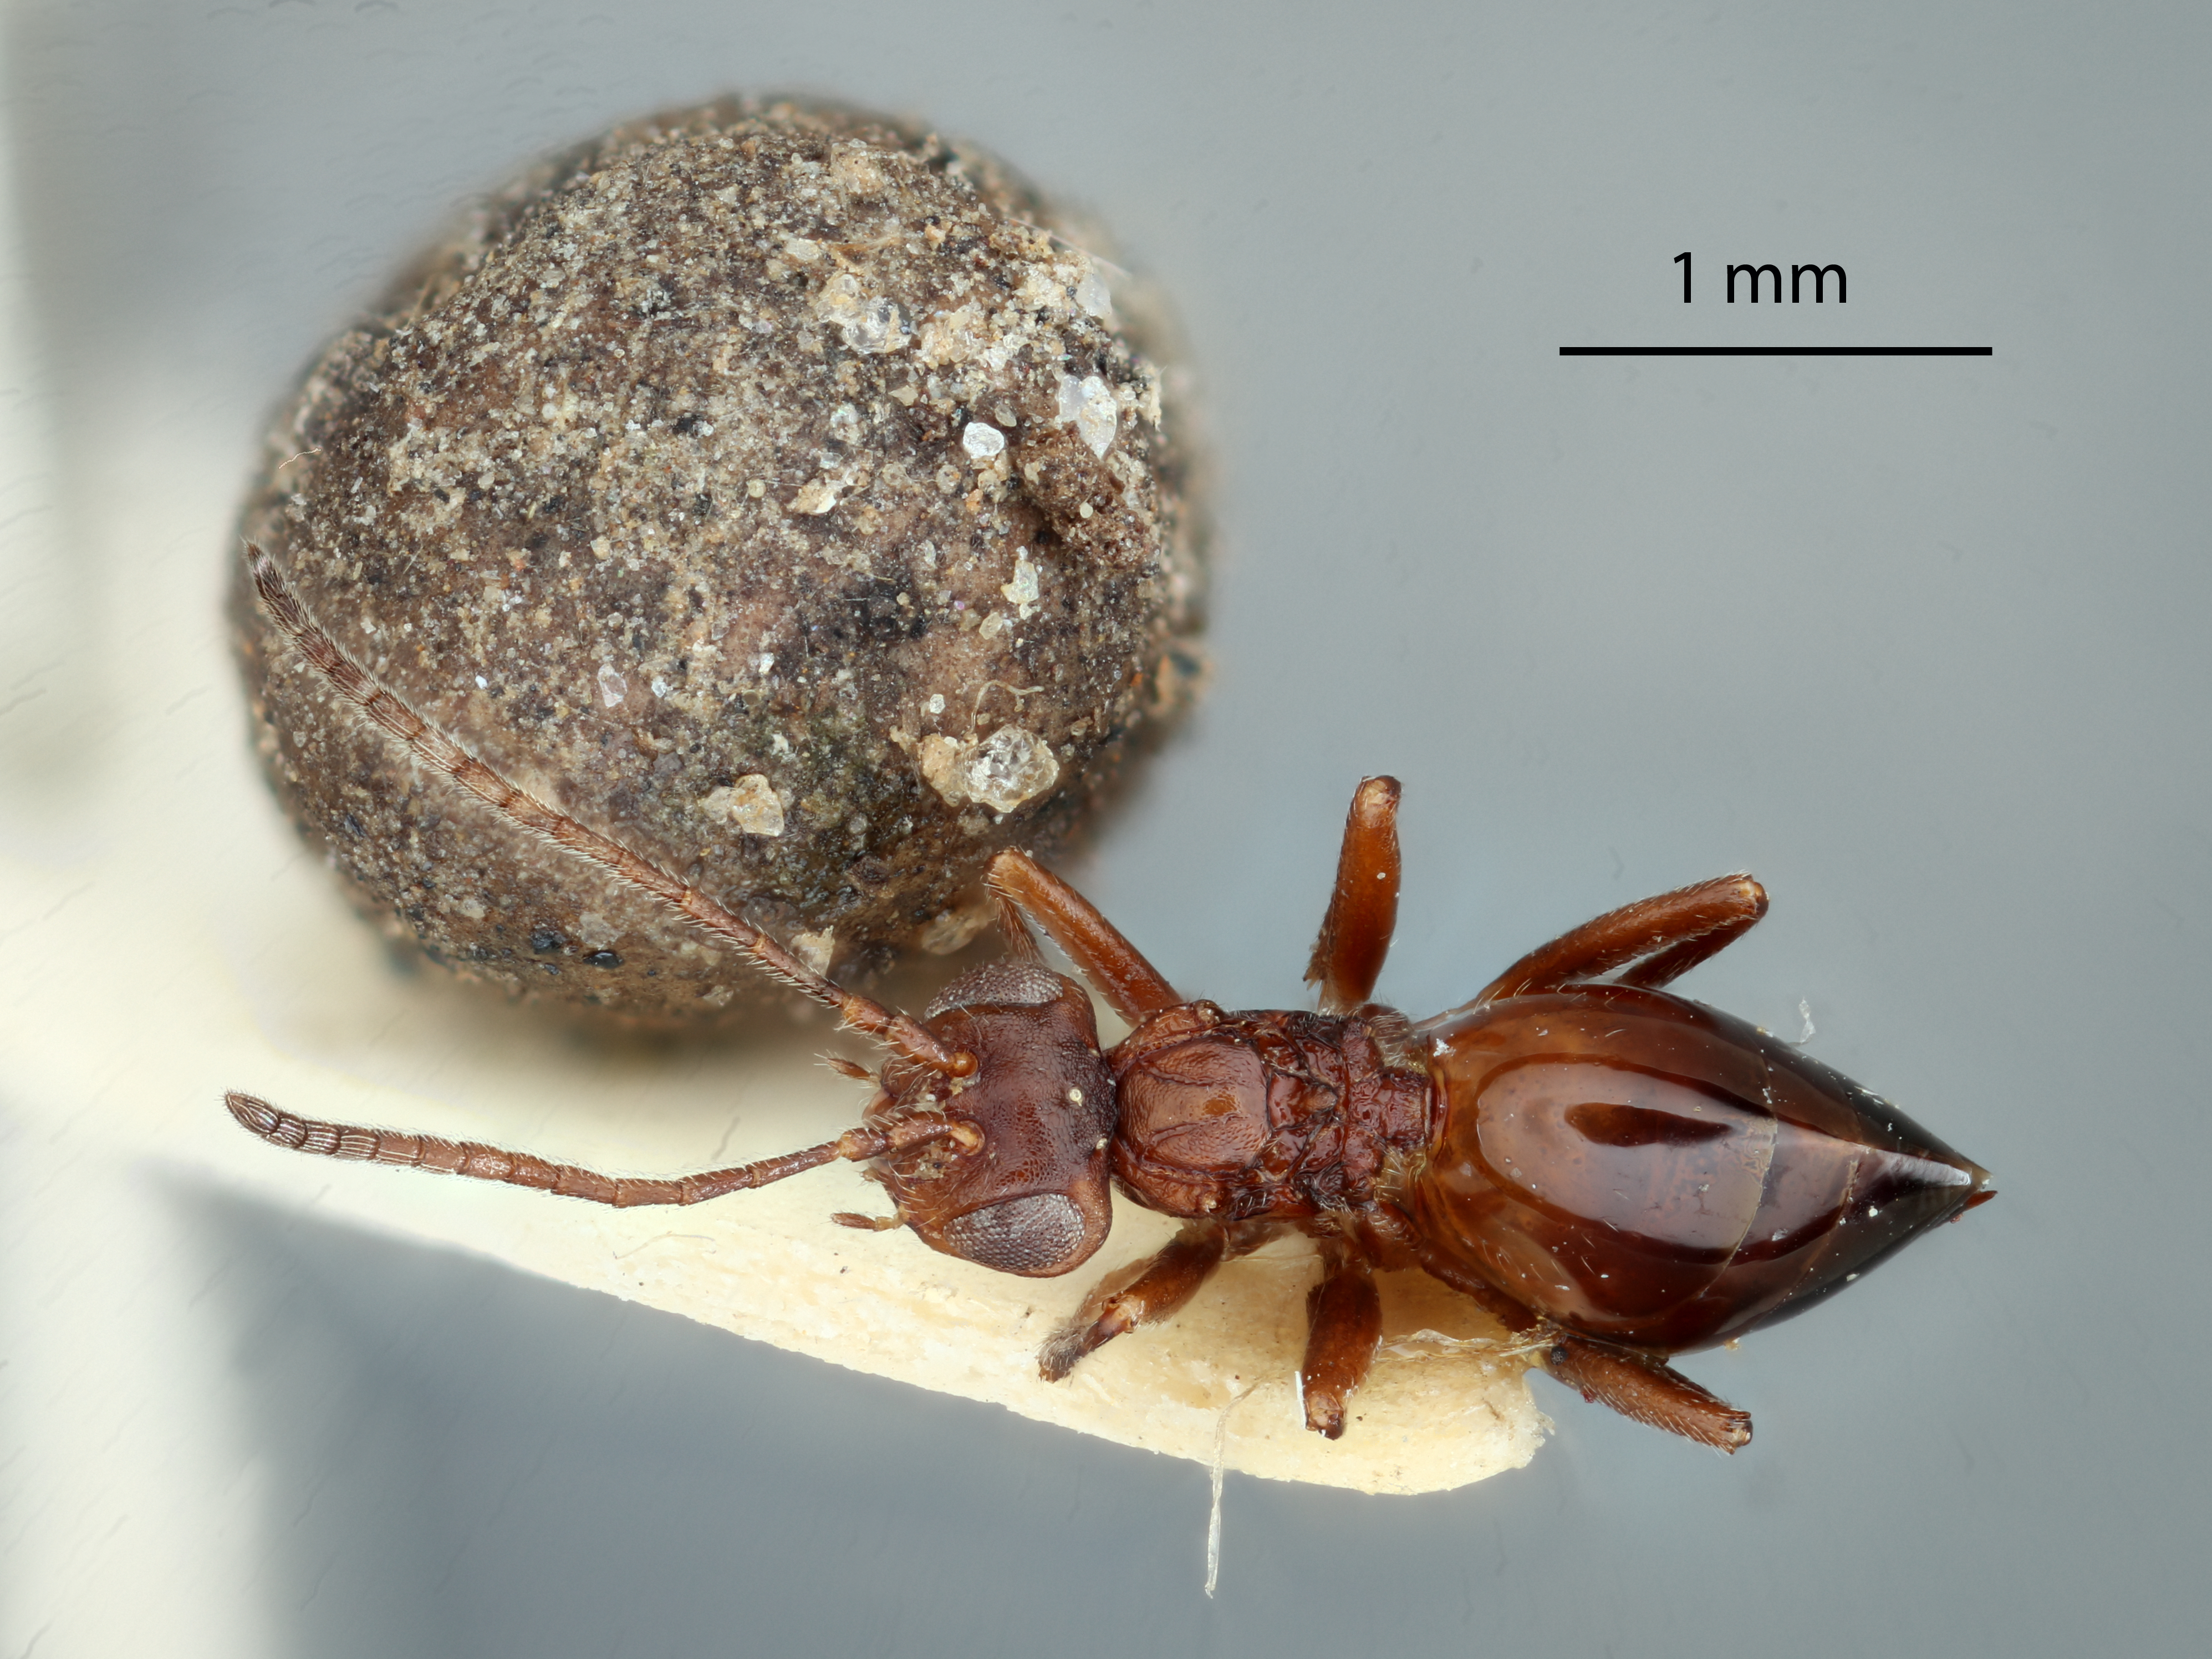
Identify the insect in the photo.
Zopheroteras guttatum
